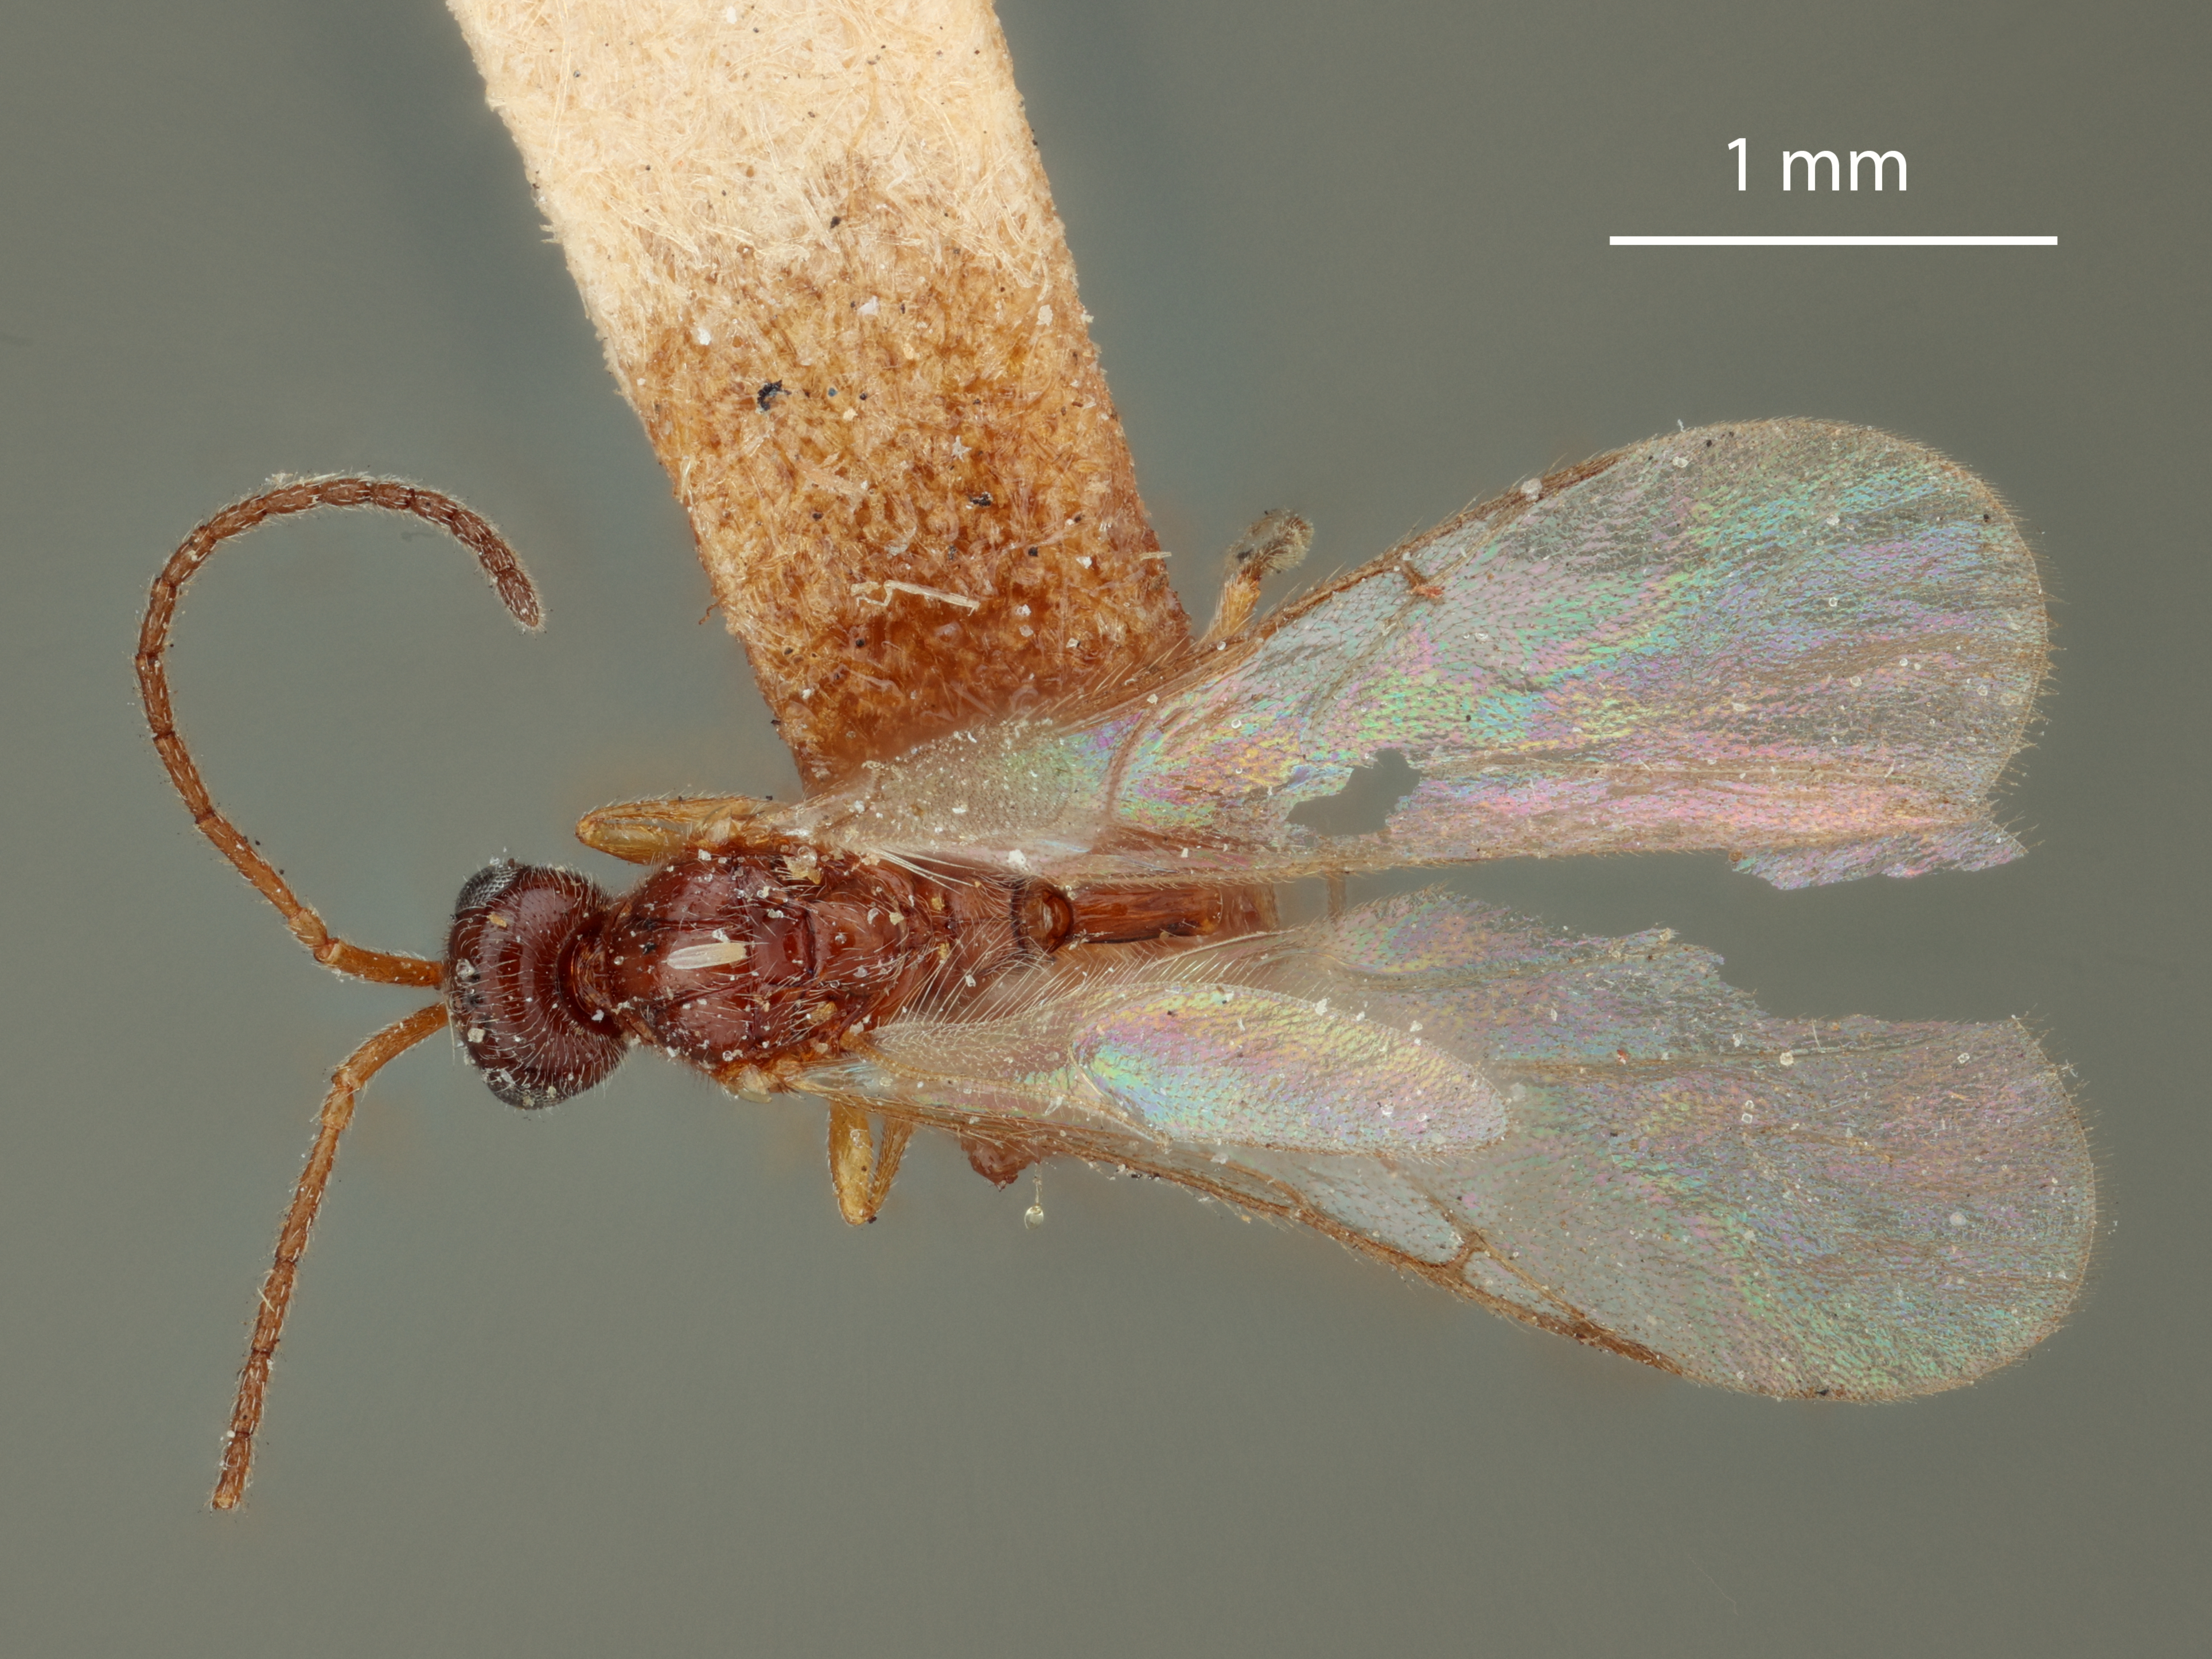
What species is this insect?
Miota glabra
